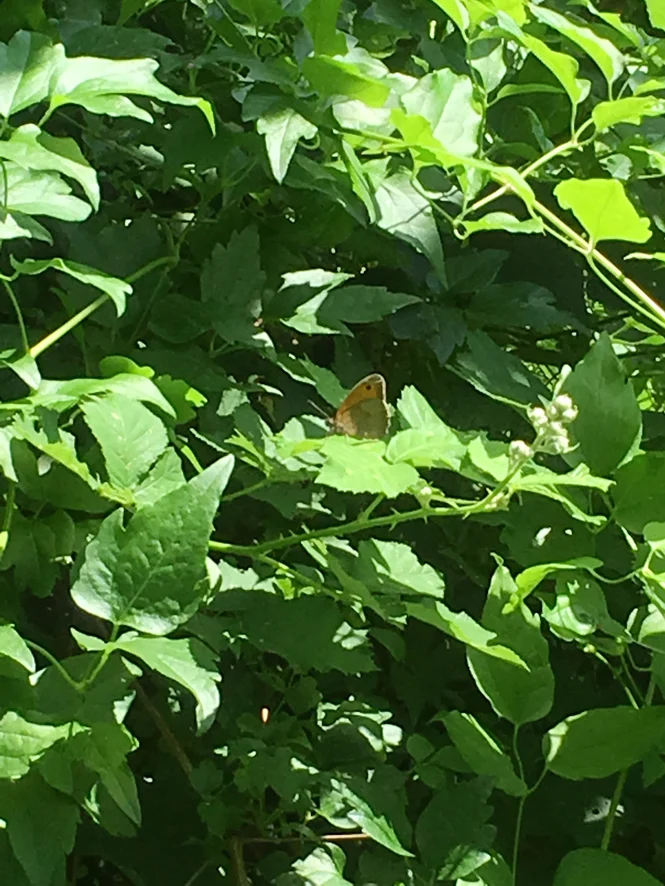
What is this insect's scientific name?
Maniola jurtina
